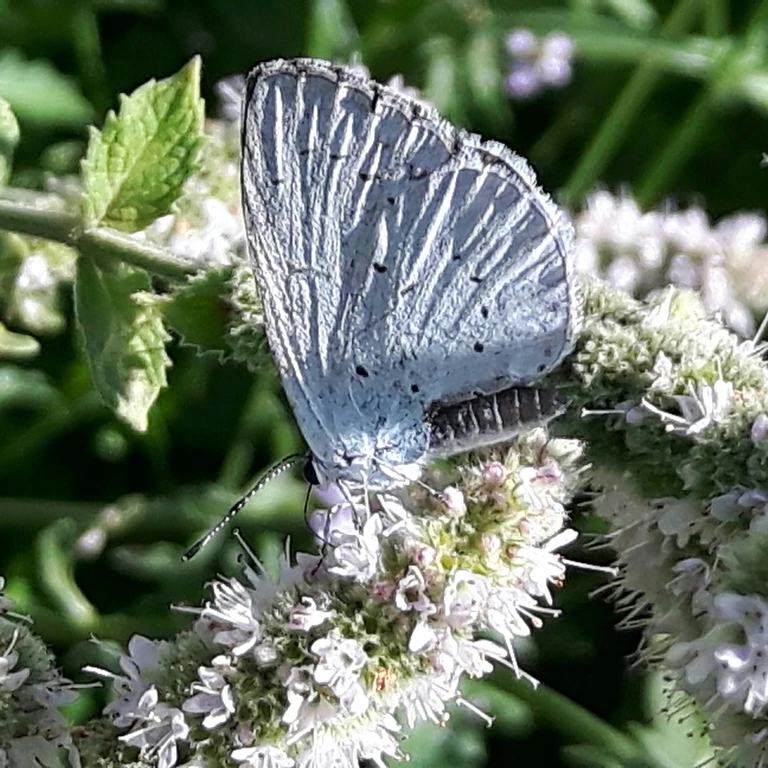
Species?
Celastrina argiolus
